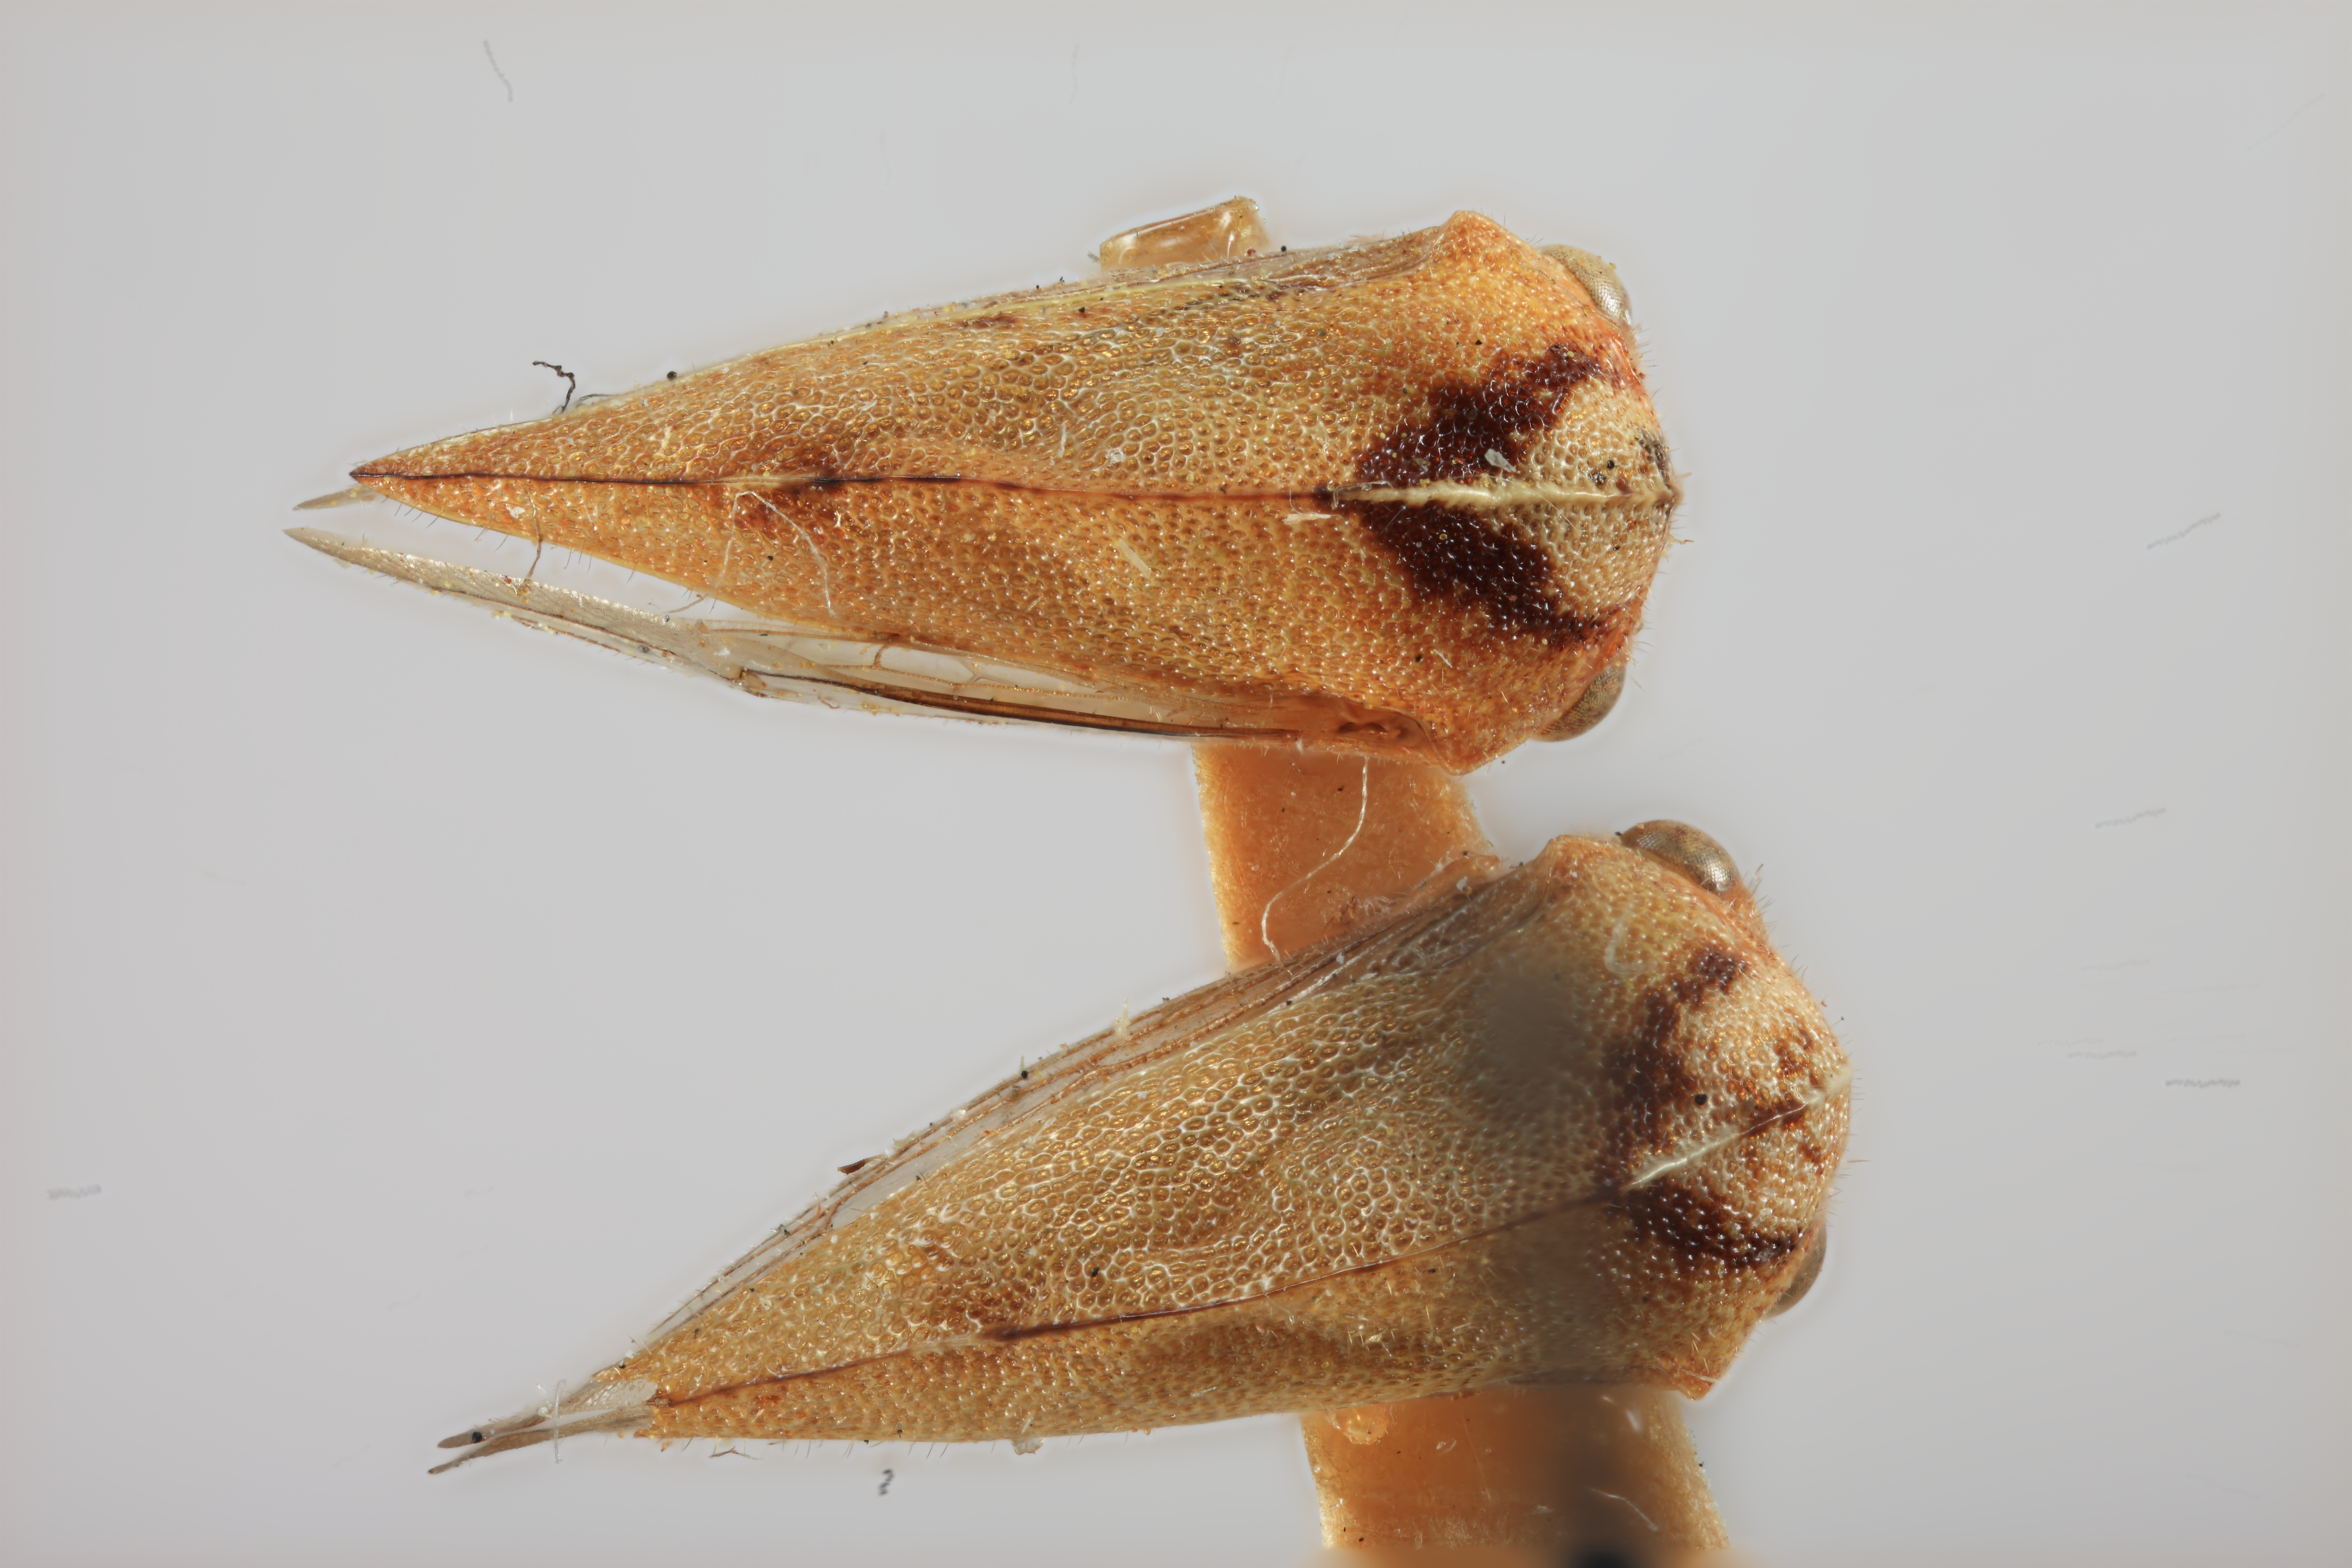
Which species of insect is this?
Cyrtolobus coronatus
